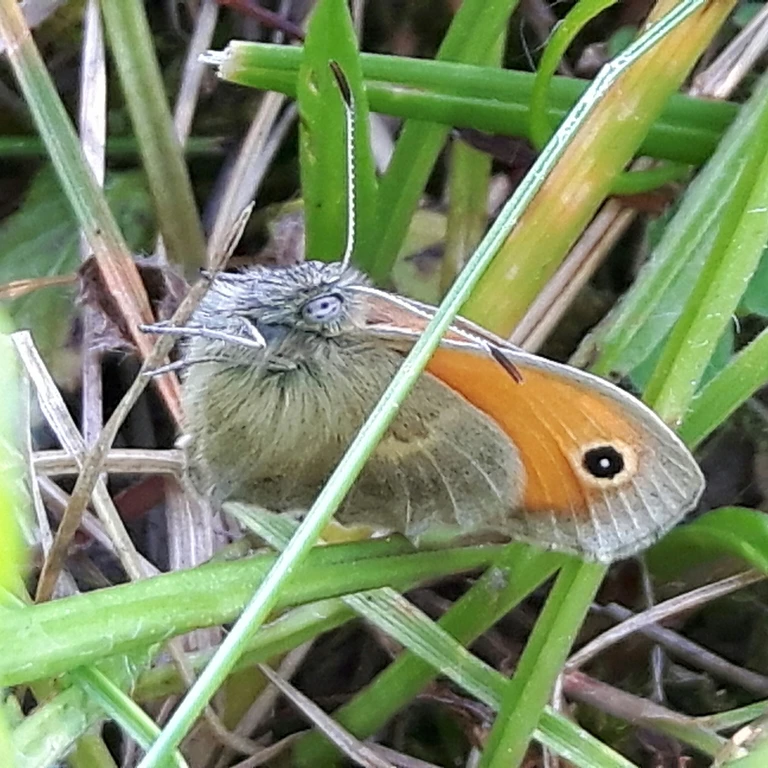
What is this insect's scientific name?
Coenonympha pamphilus
